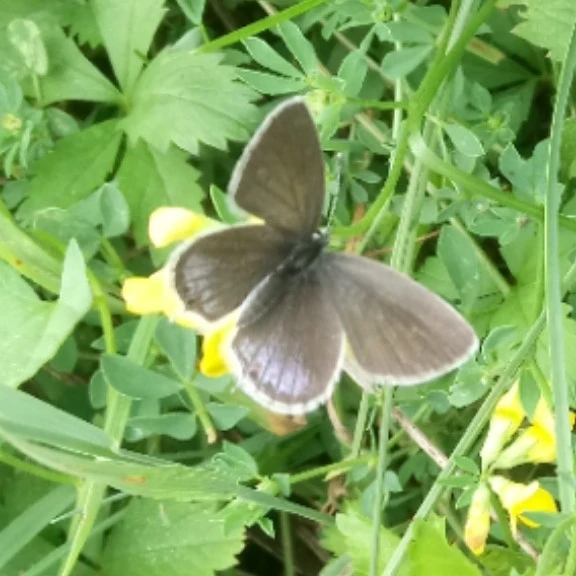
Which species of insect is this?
Cupido argiades (also Elkalyce argiades)
